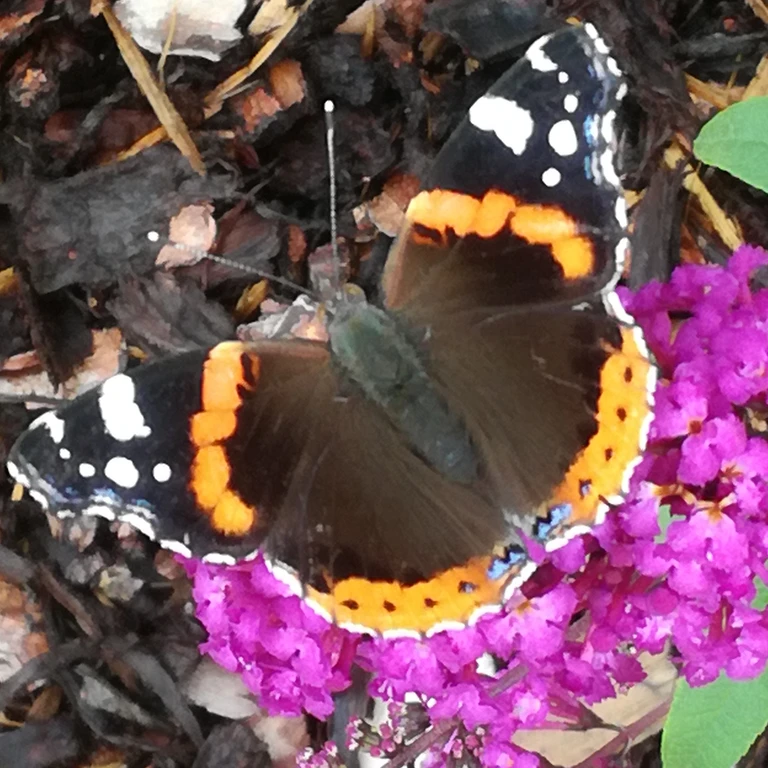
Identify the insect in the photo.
Vanessa atalanta
